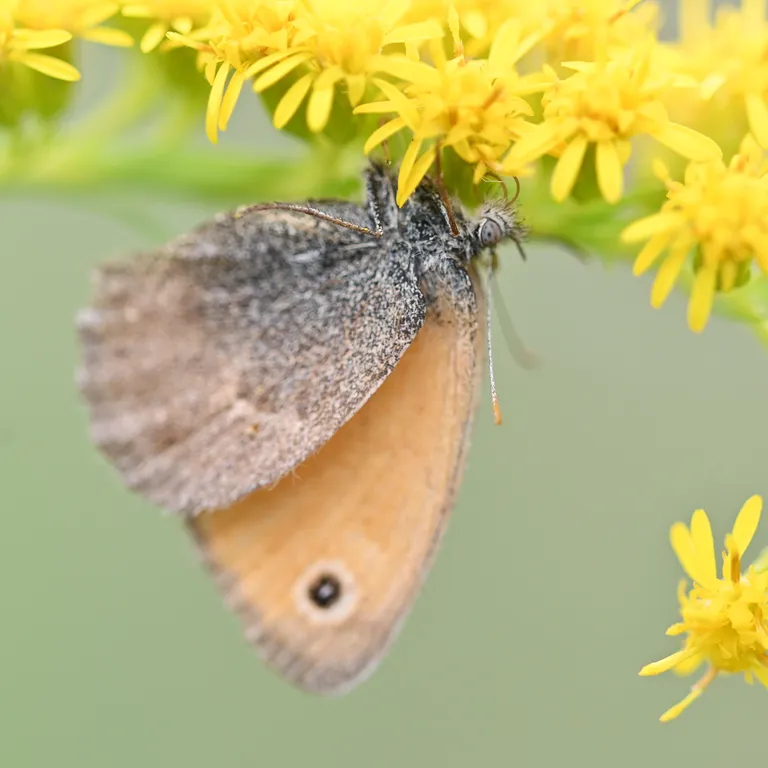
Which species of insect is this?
Coenonympha pamphilus
